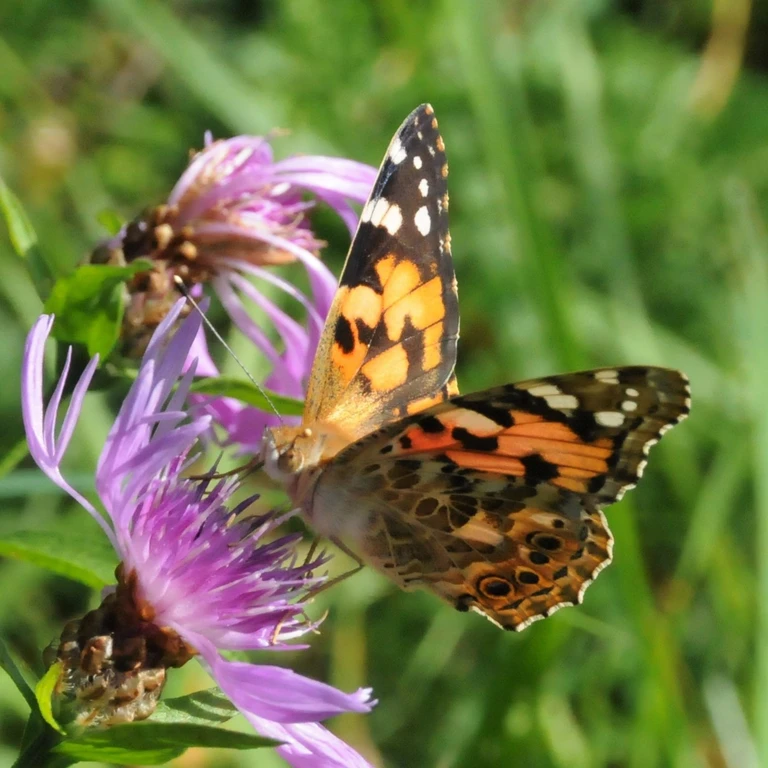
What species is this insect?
Vanessa cardui
